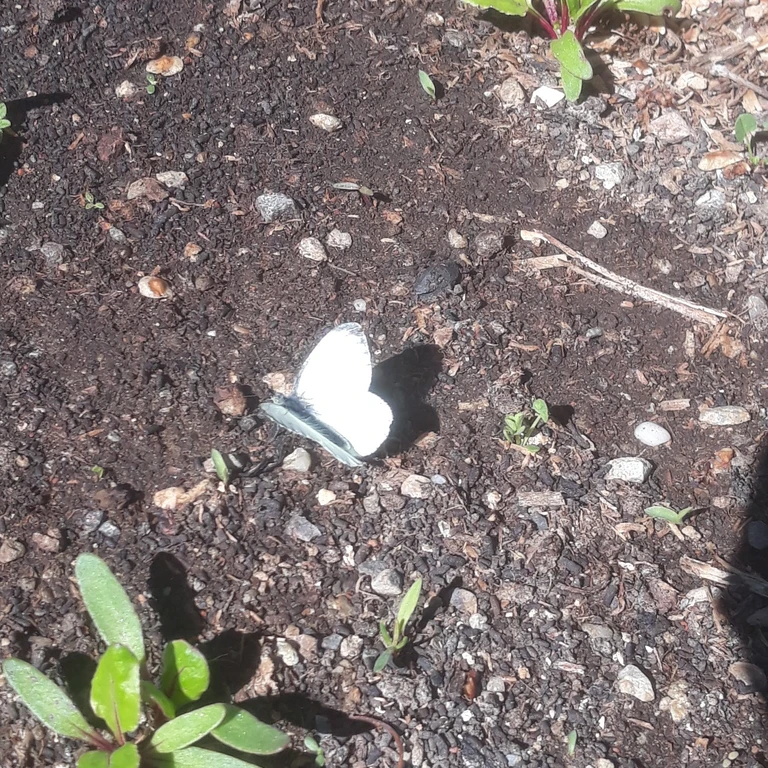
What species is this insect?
Pieris napi
